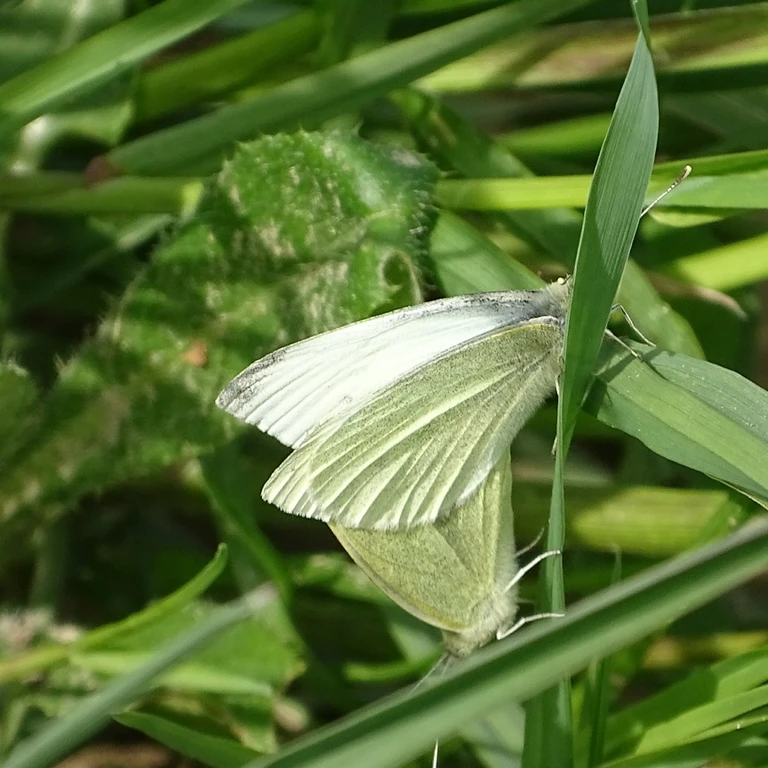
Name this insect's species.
Pieris rapae
